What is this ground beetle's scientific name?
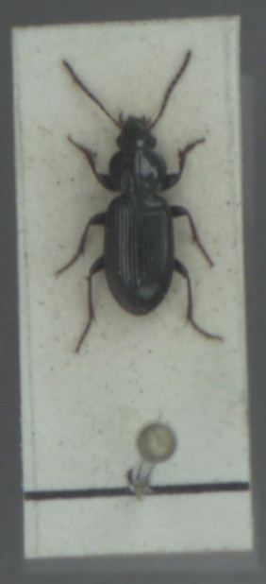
Pterostichus diligens
